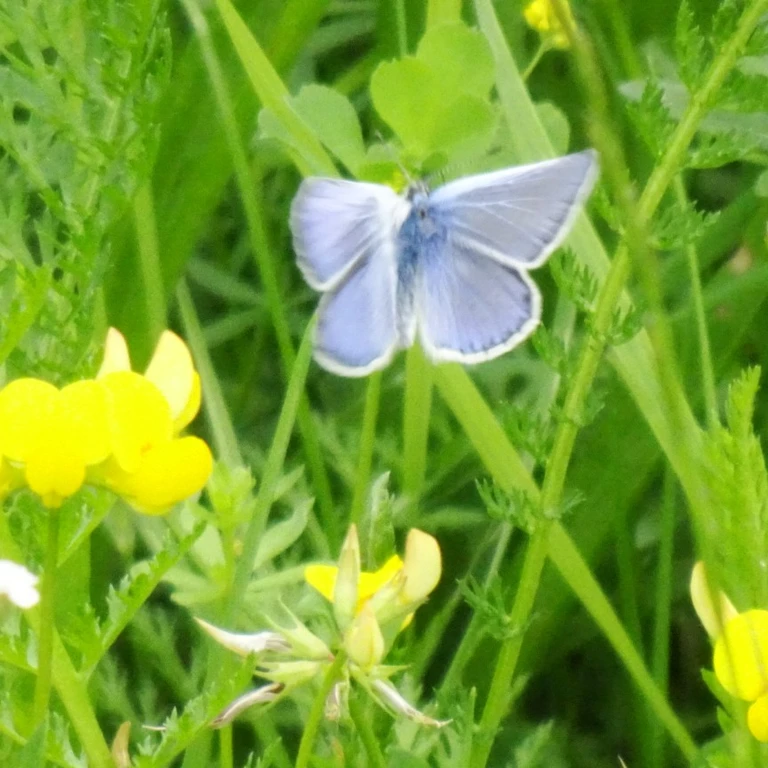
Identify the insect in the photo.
Polyommatus icarus
